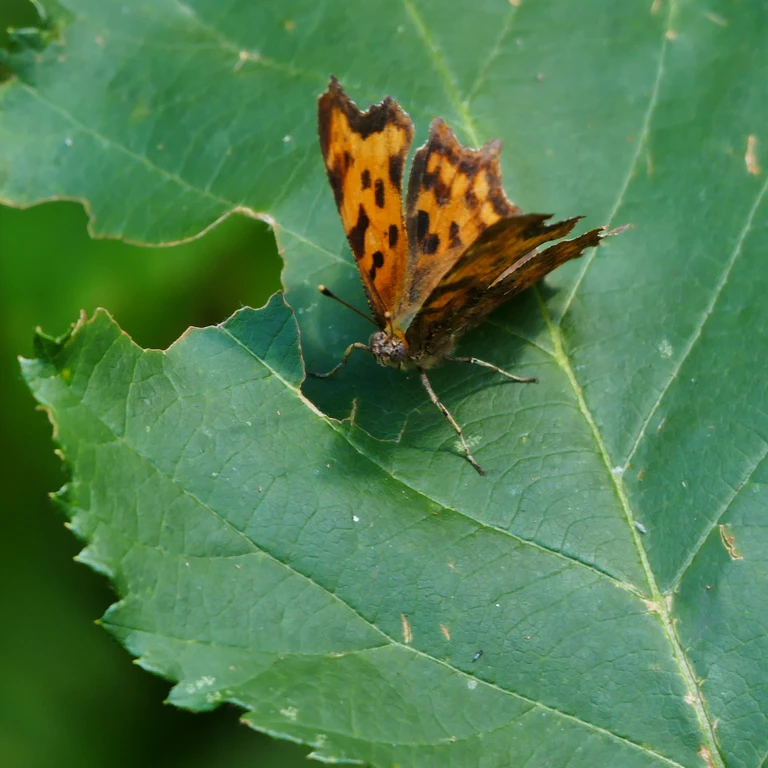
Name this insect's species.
Polygonia c-album
